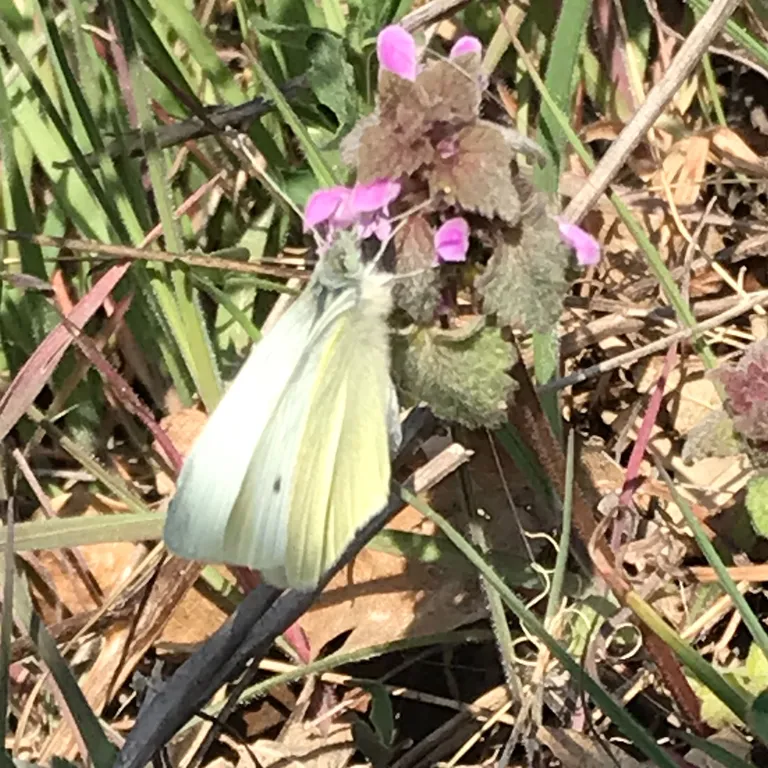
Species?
Pieris rapae
